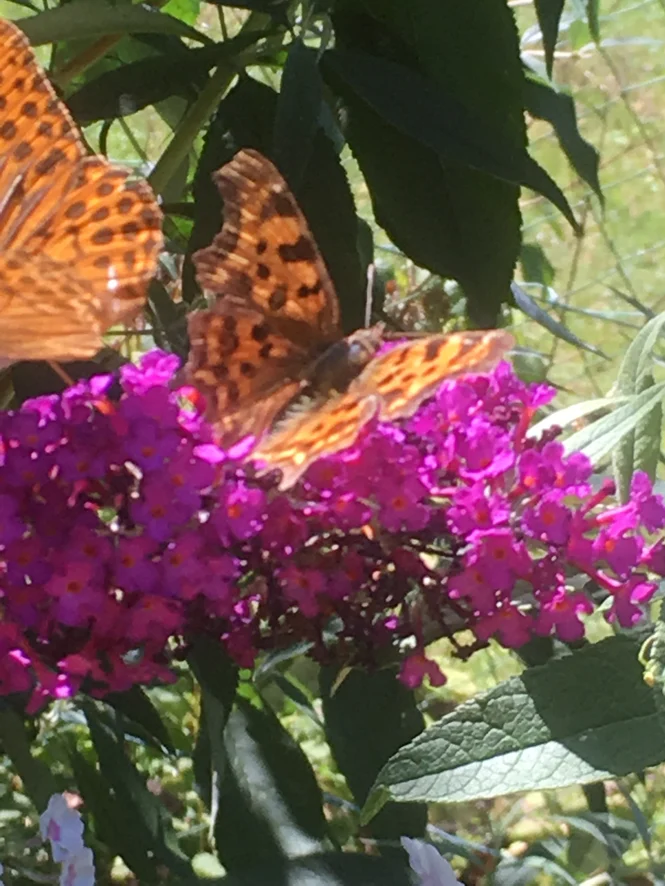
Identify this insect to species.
Polygonia c-album
